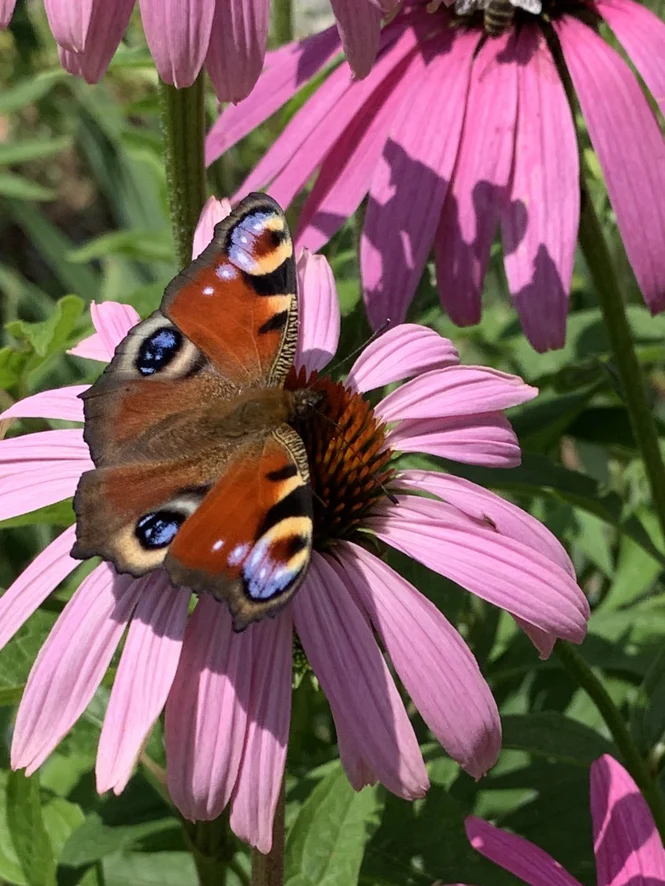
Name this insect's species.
Aglais io
